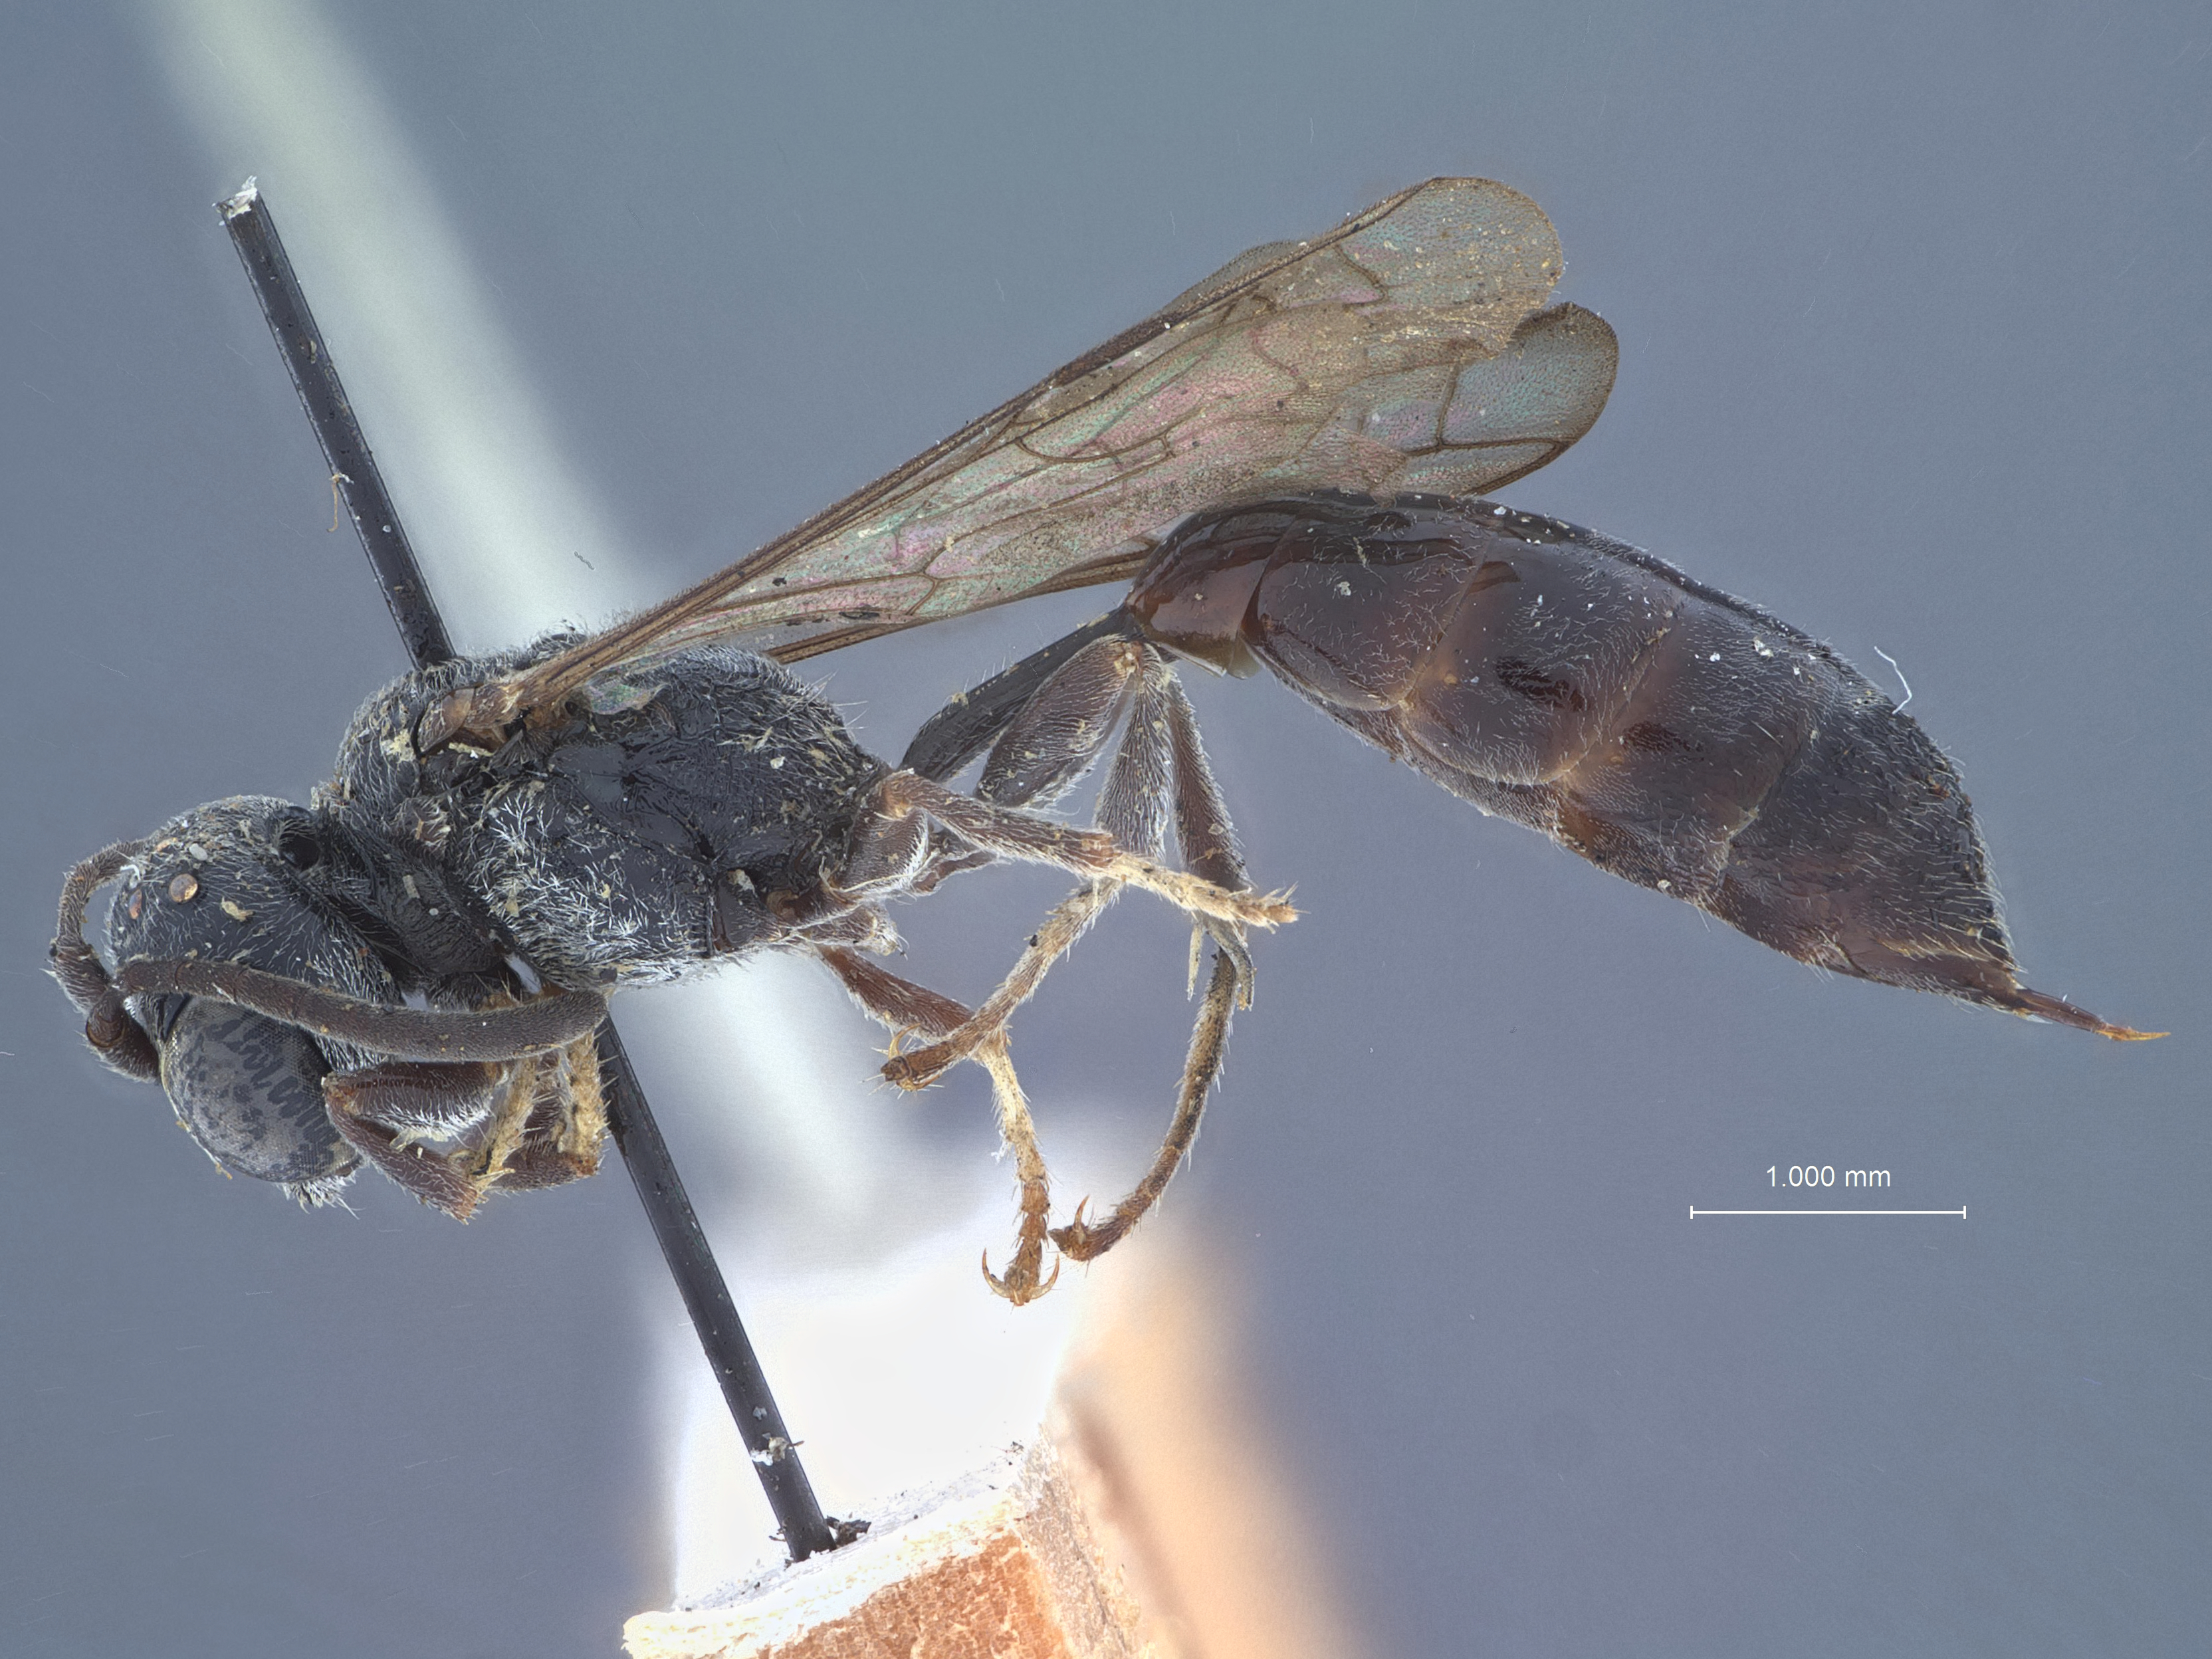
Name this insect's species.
Mimesa floridana
